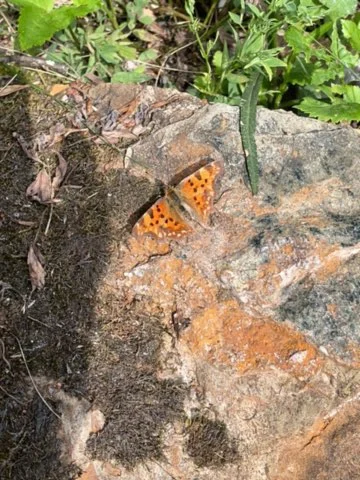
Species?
Polygonia c-album
